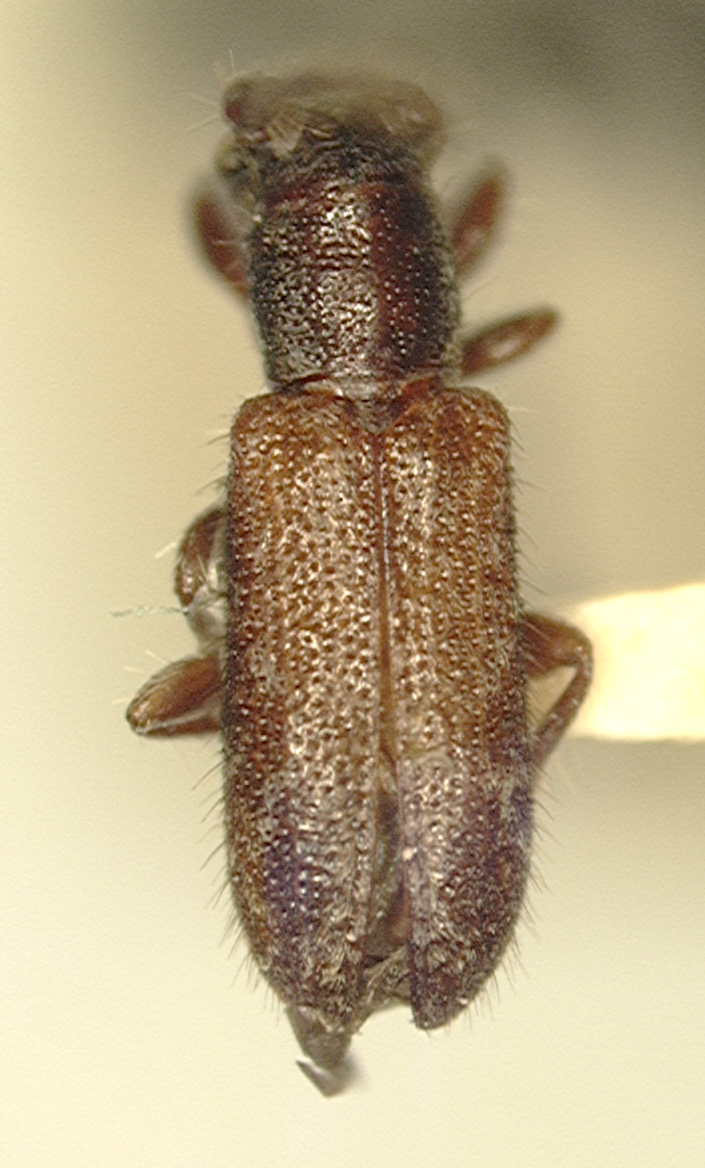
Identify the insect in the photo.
Emeopedus variegatus
